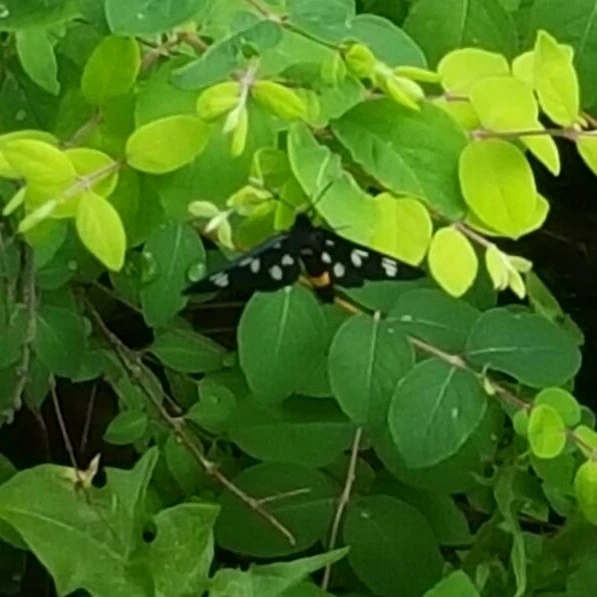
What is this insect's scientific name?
Amata phegea
